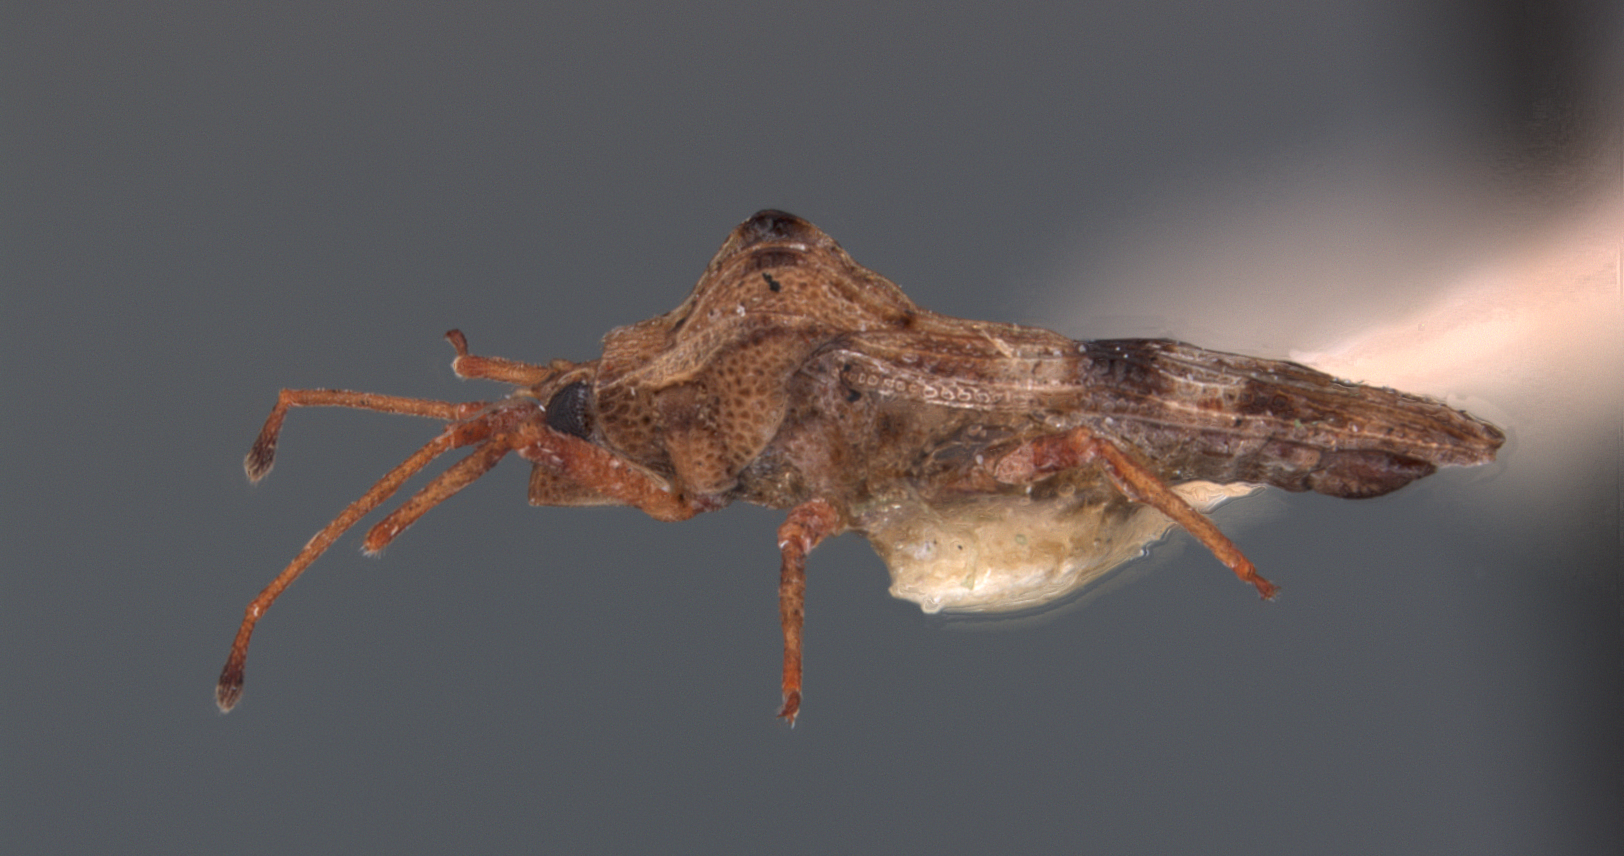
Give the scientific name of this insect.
Nethersia nostralis
